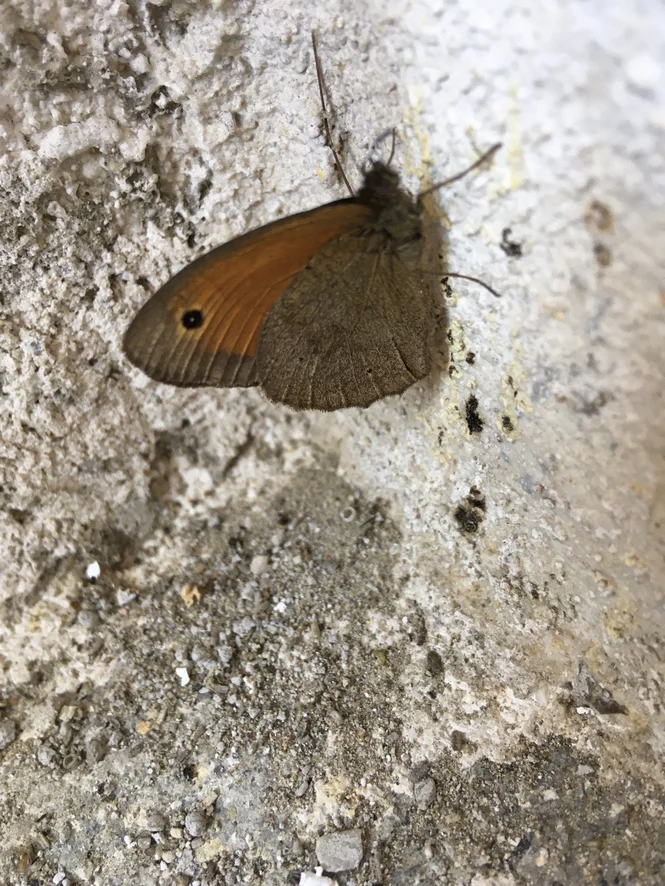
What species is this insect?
Maniola jurtina
